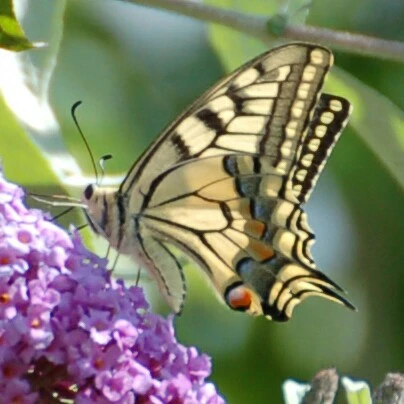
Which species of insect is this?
Papilio machaon
